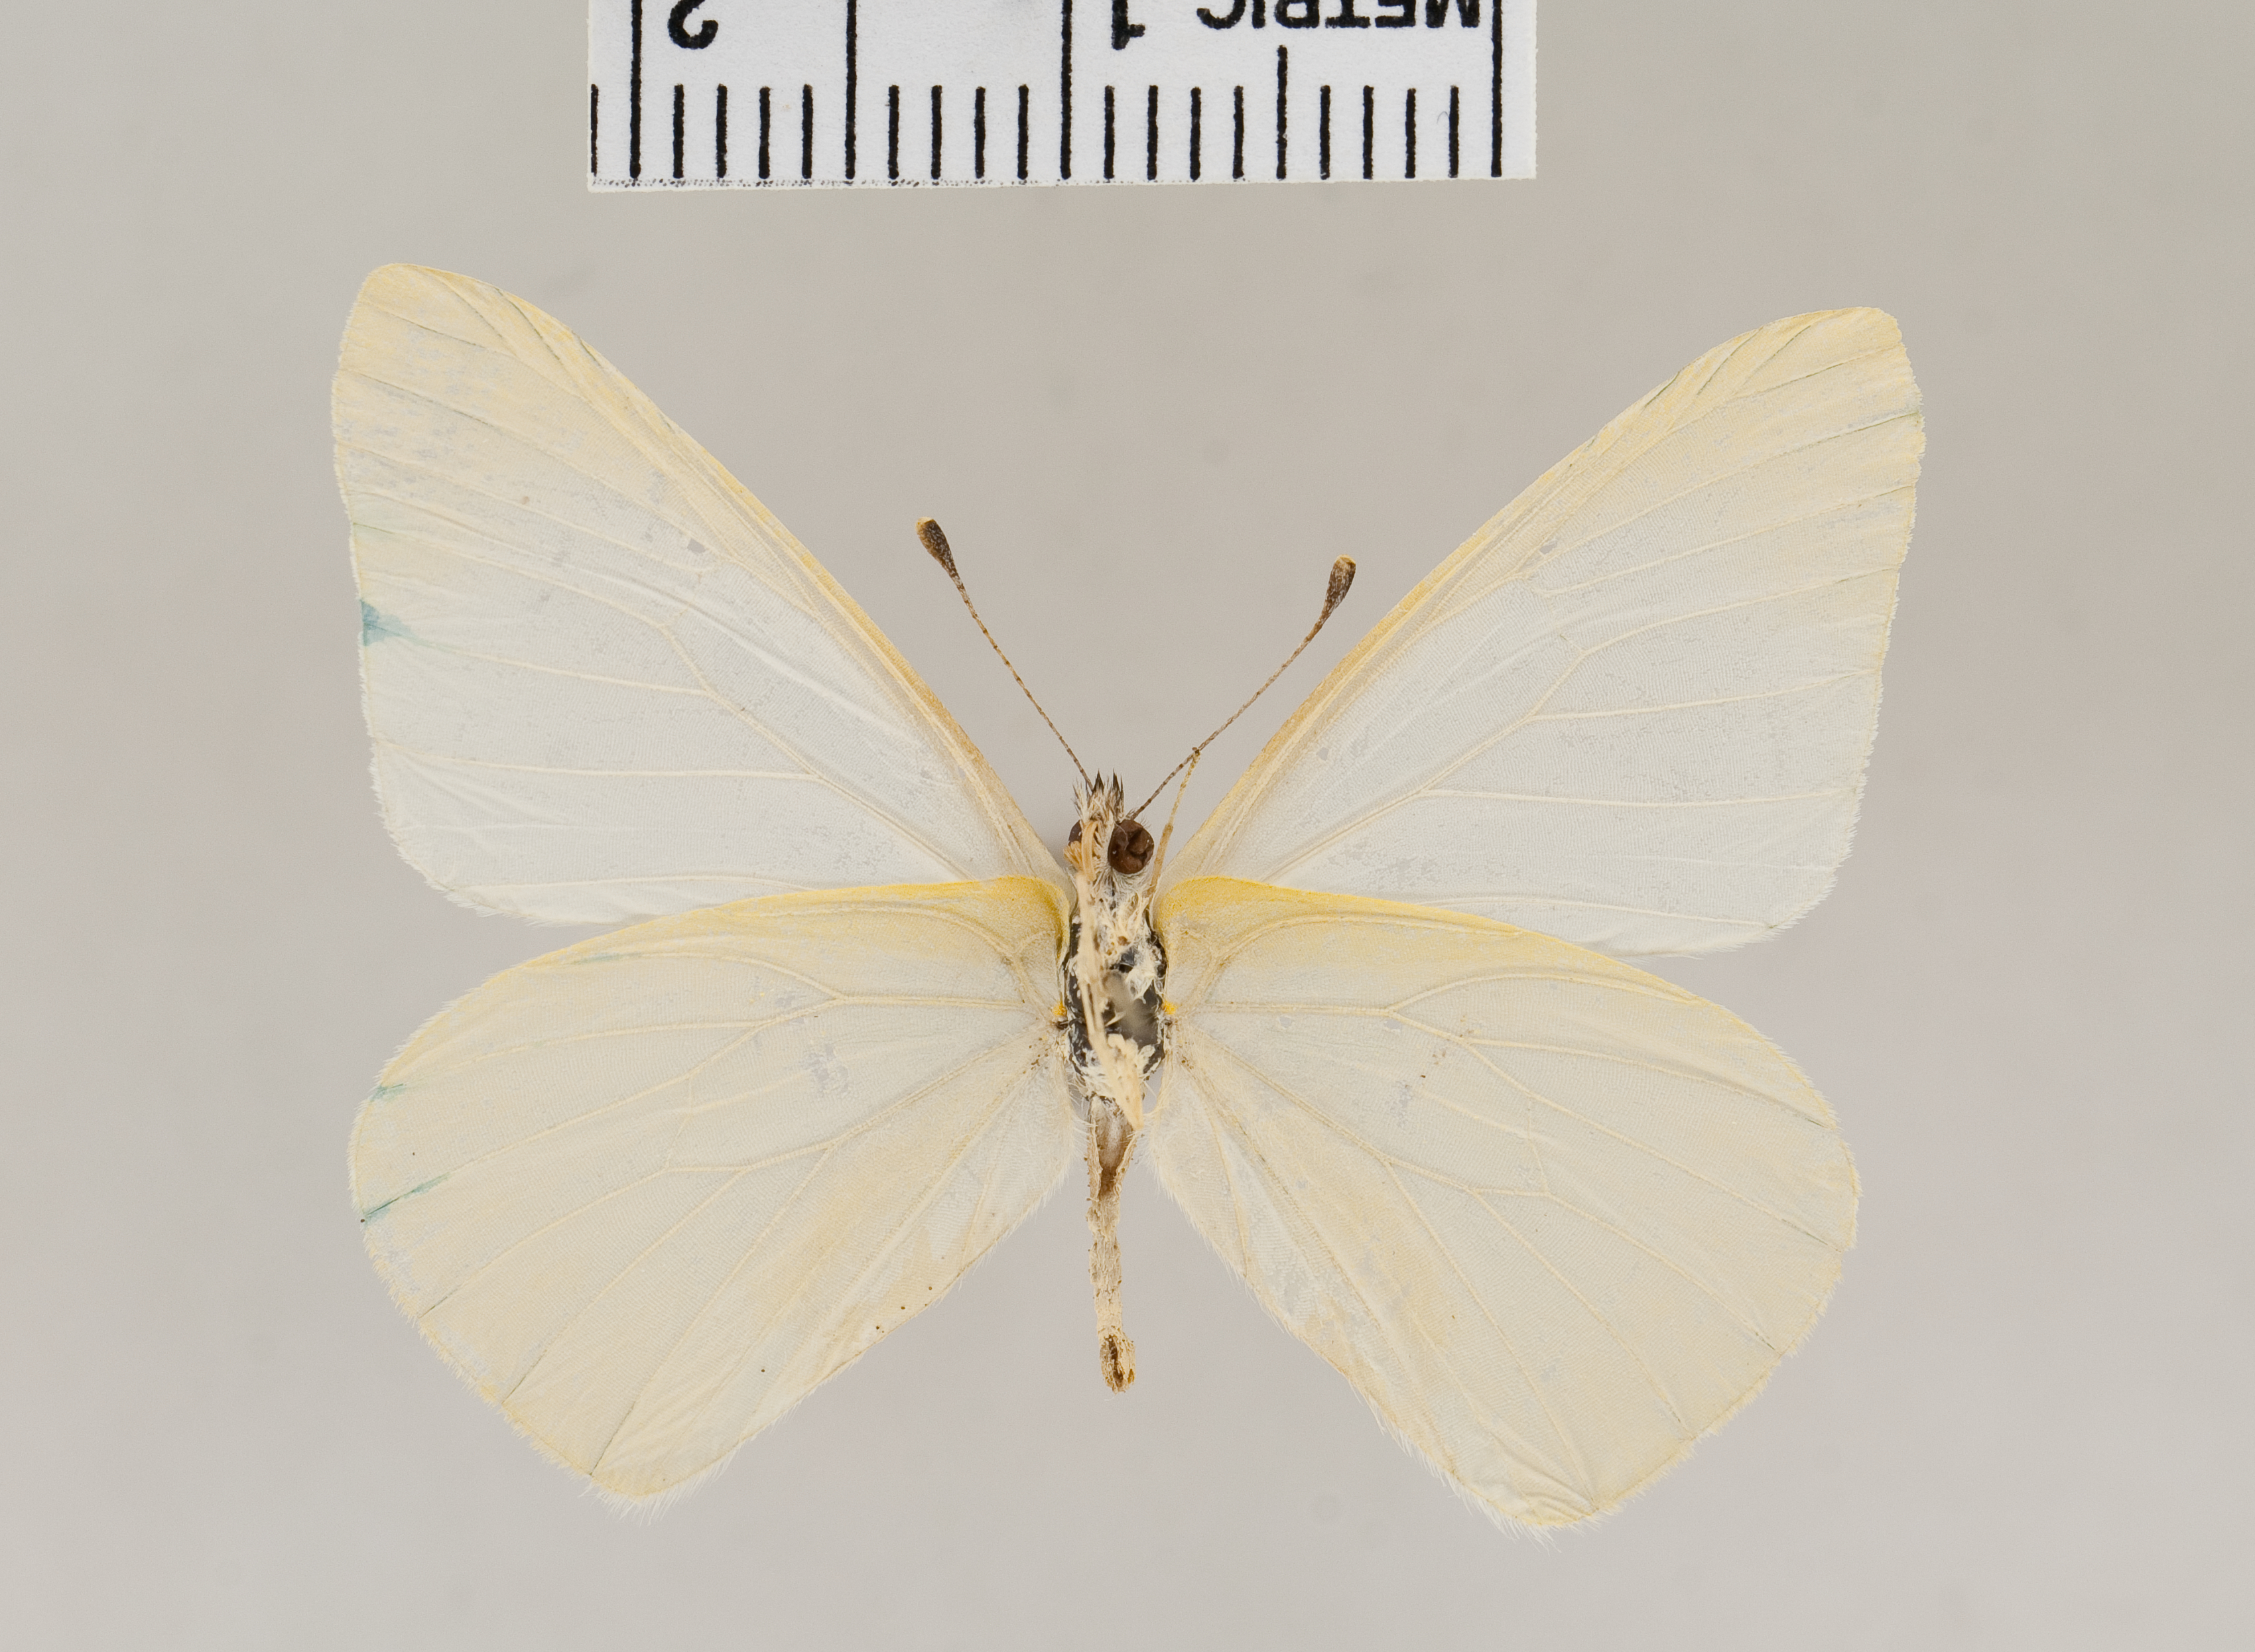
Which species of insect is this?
Hesperocharis leucanis
